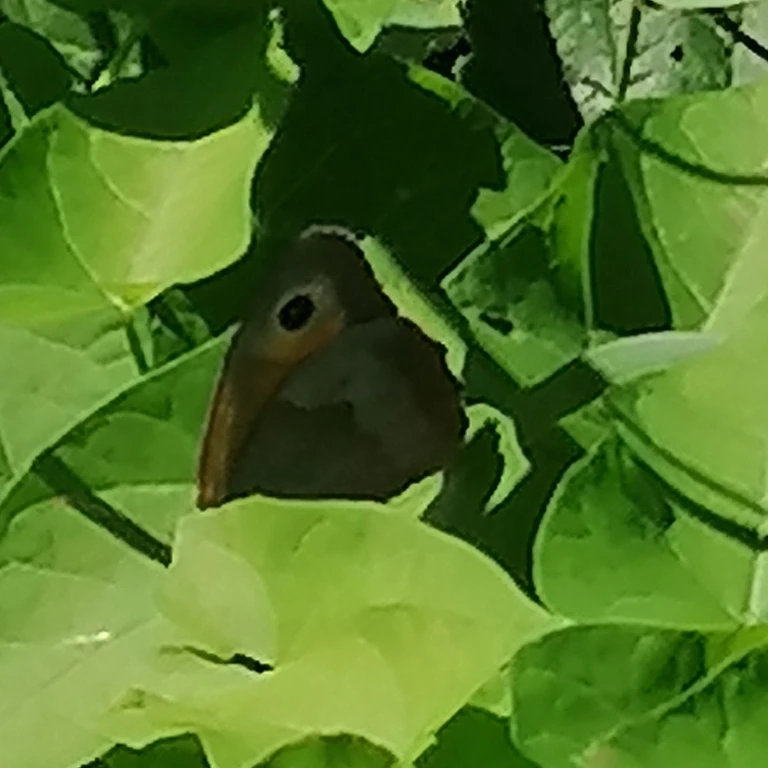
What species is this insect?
Maniola jurtina
